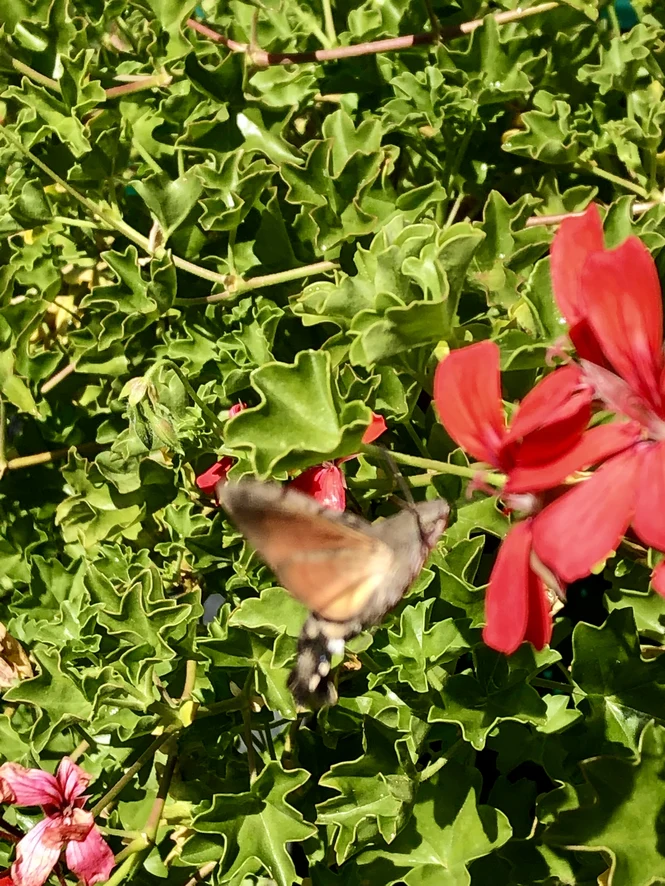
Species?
Macroglossum stellatarum
